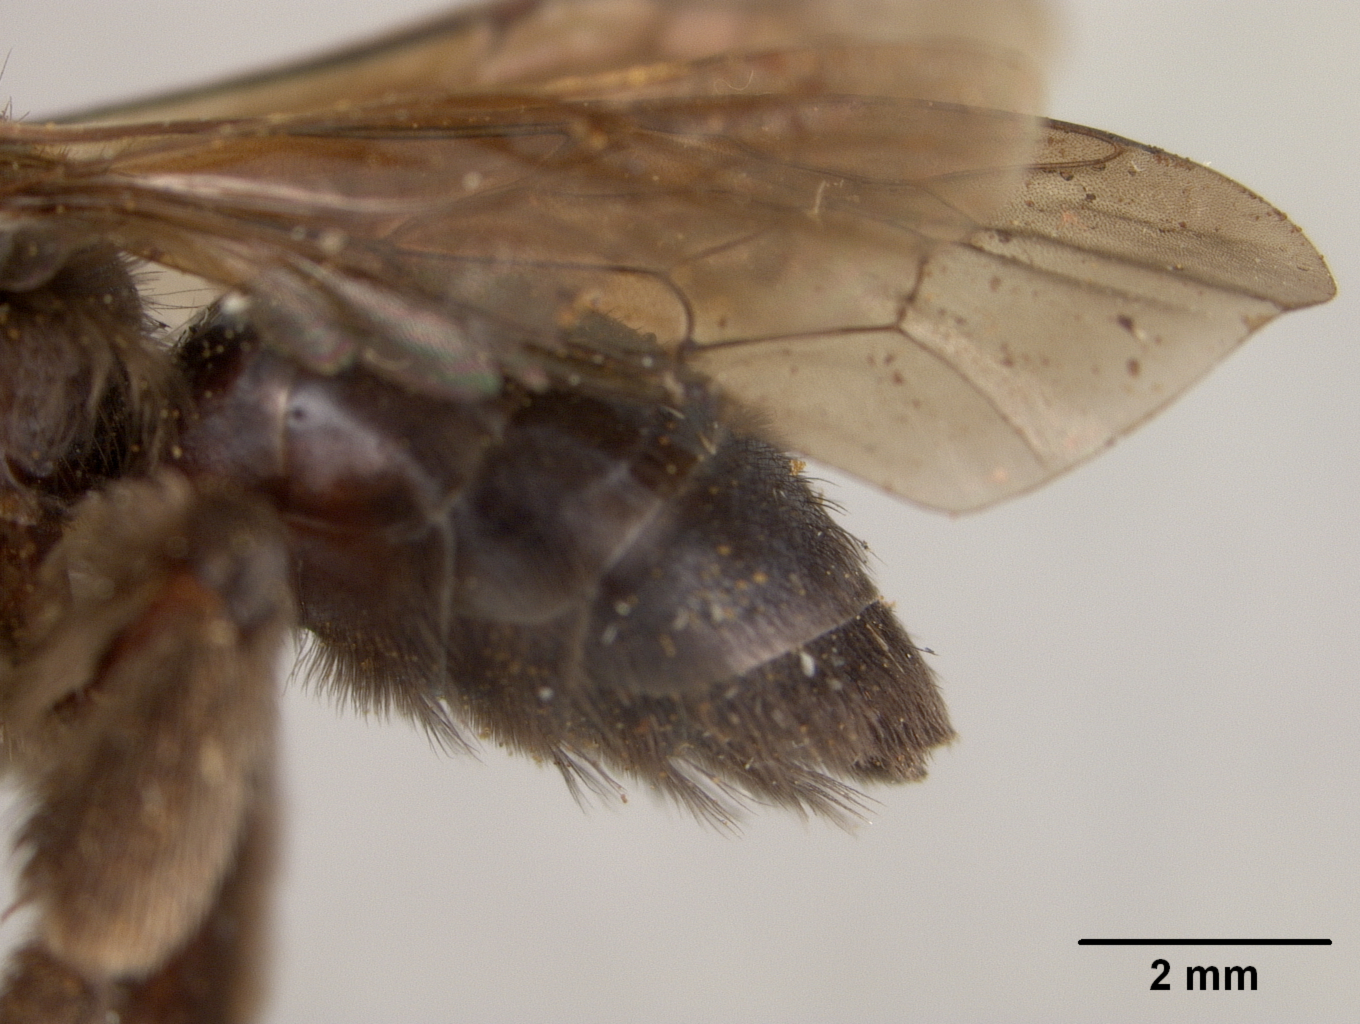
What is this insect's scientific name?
Andrena barnei
